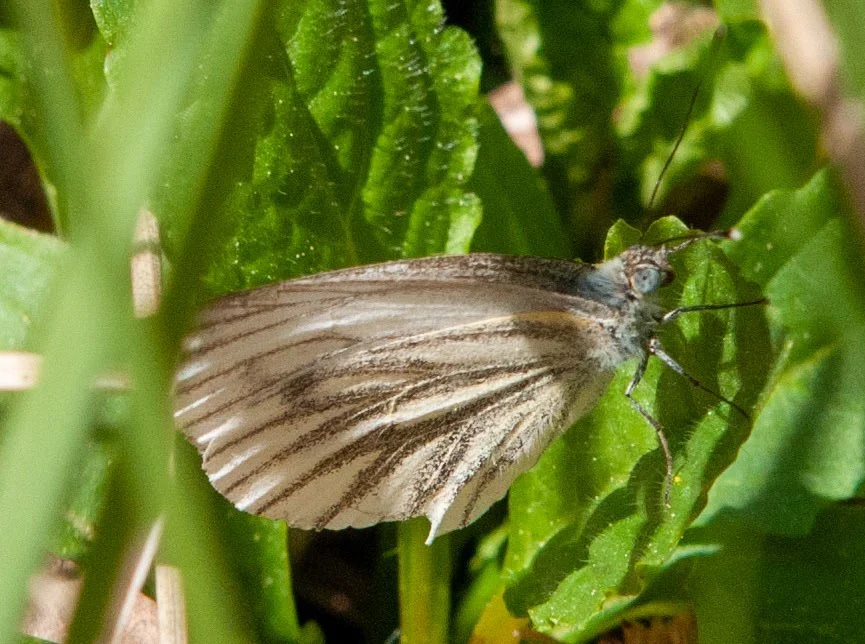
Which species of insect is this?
Pieris napi
